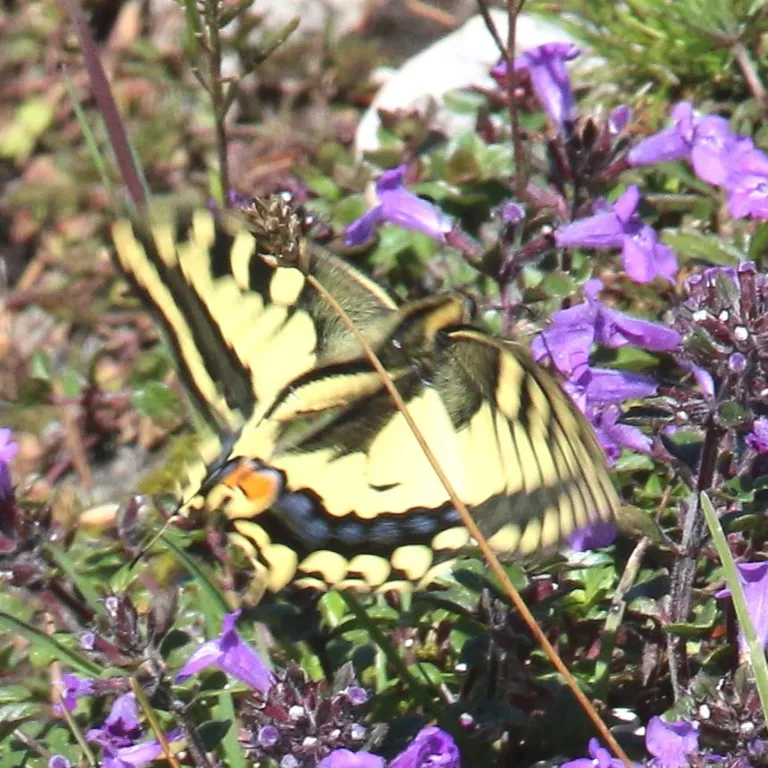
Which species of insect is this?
Papilio machaon
